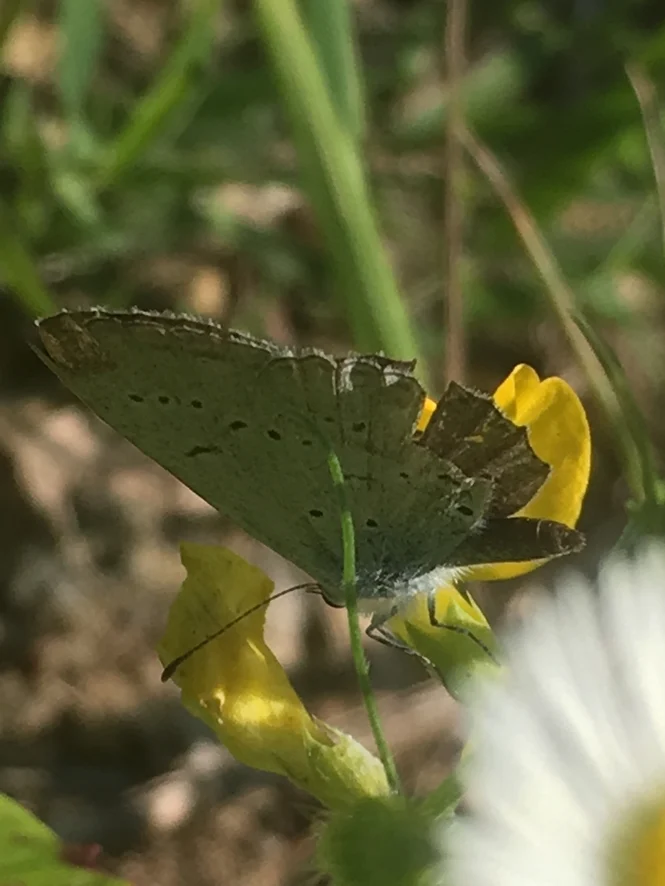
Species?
Celastrina argiolus
